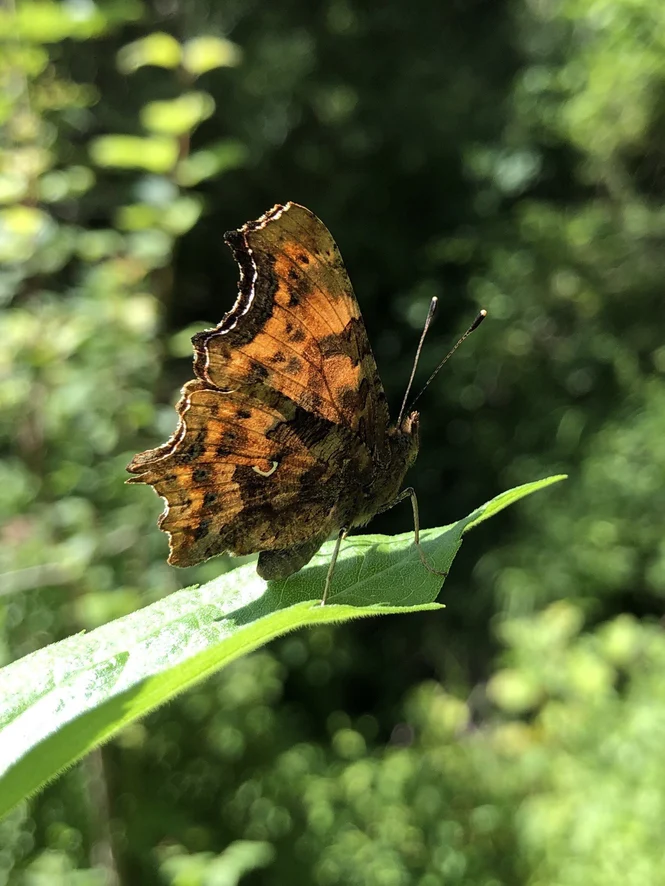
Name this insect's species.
Polygonia c-album
